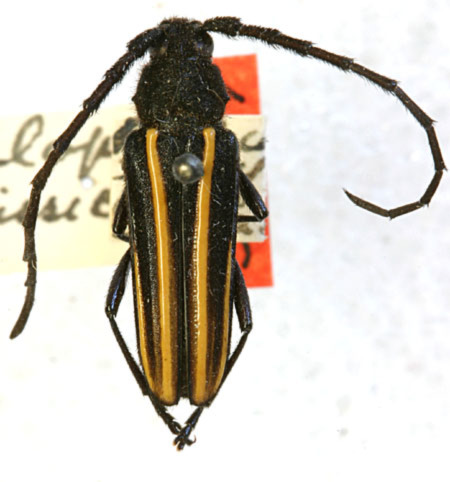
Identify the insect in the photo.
Zalophia spissicornis (also Zalophia funebris)
